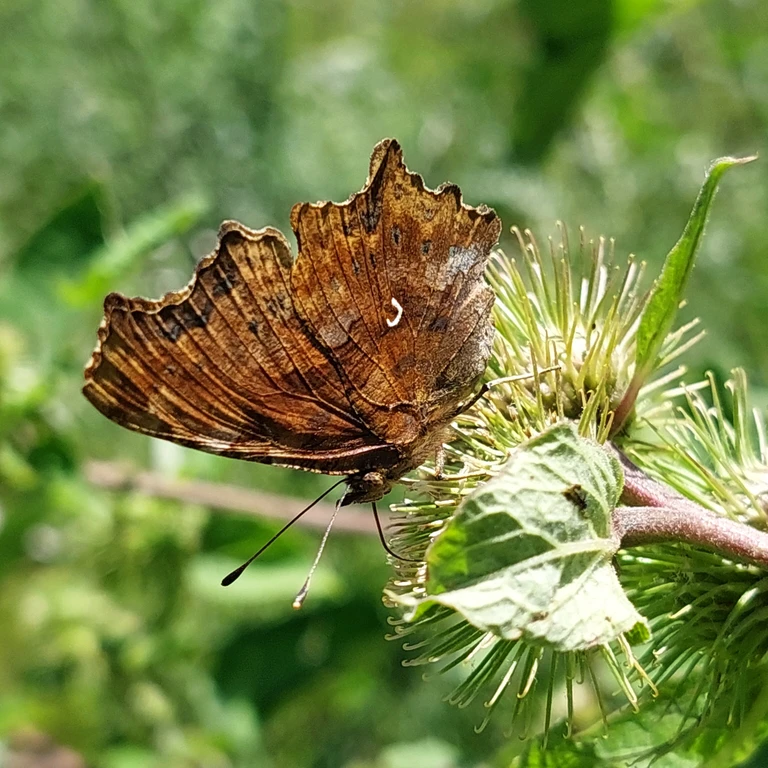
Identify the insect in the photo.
Polygonia c-album
